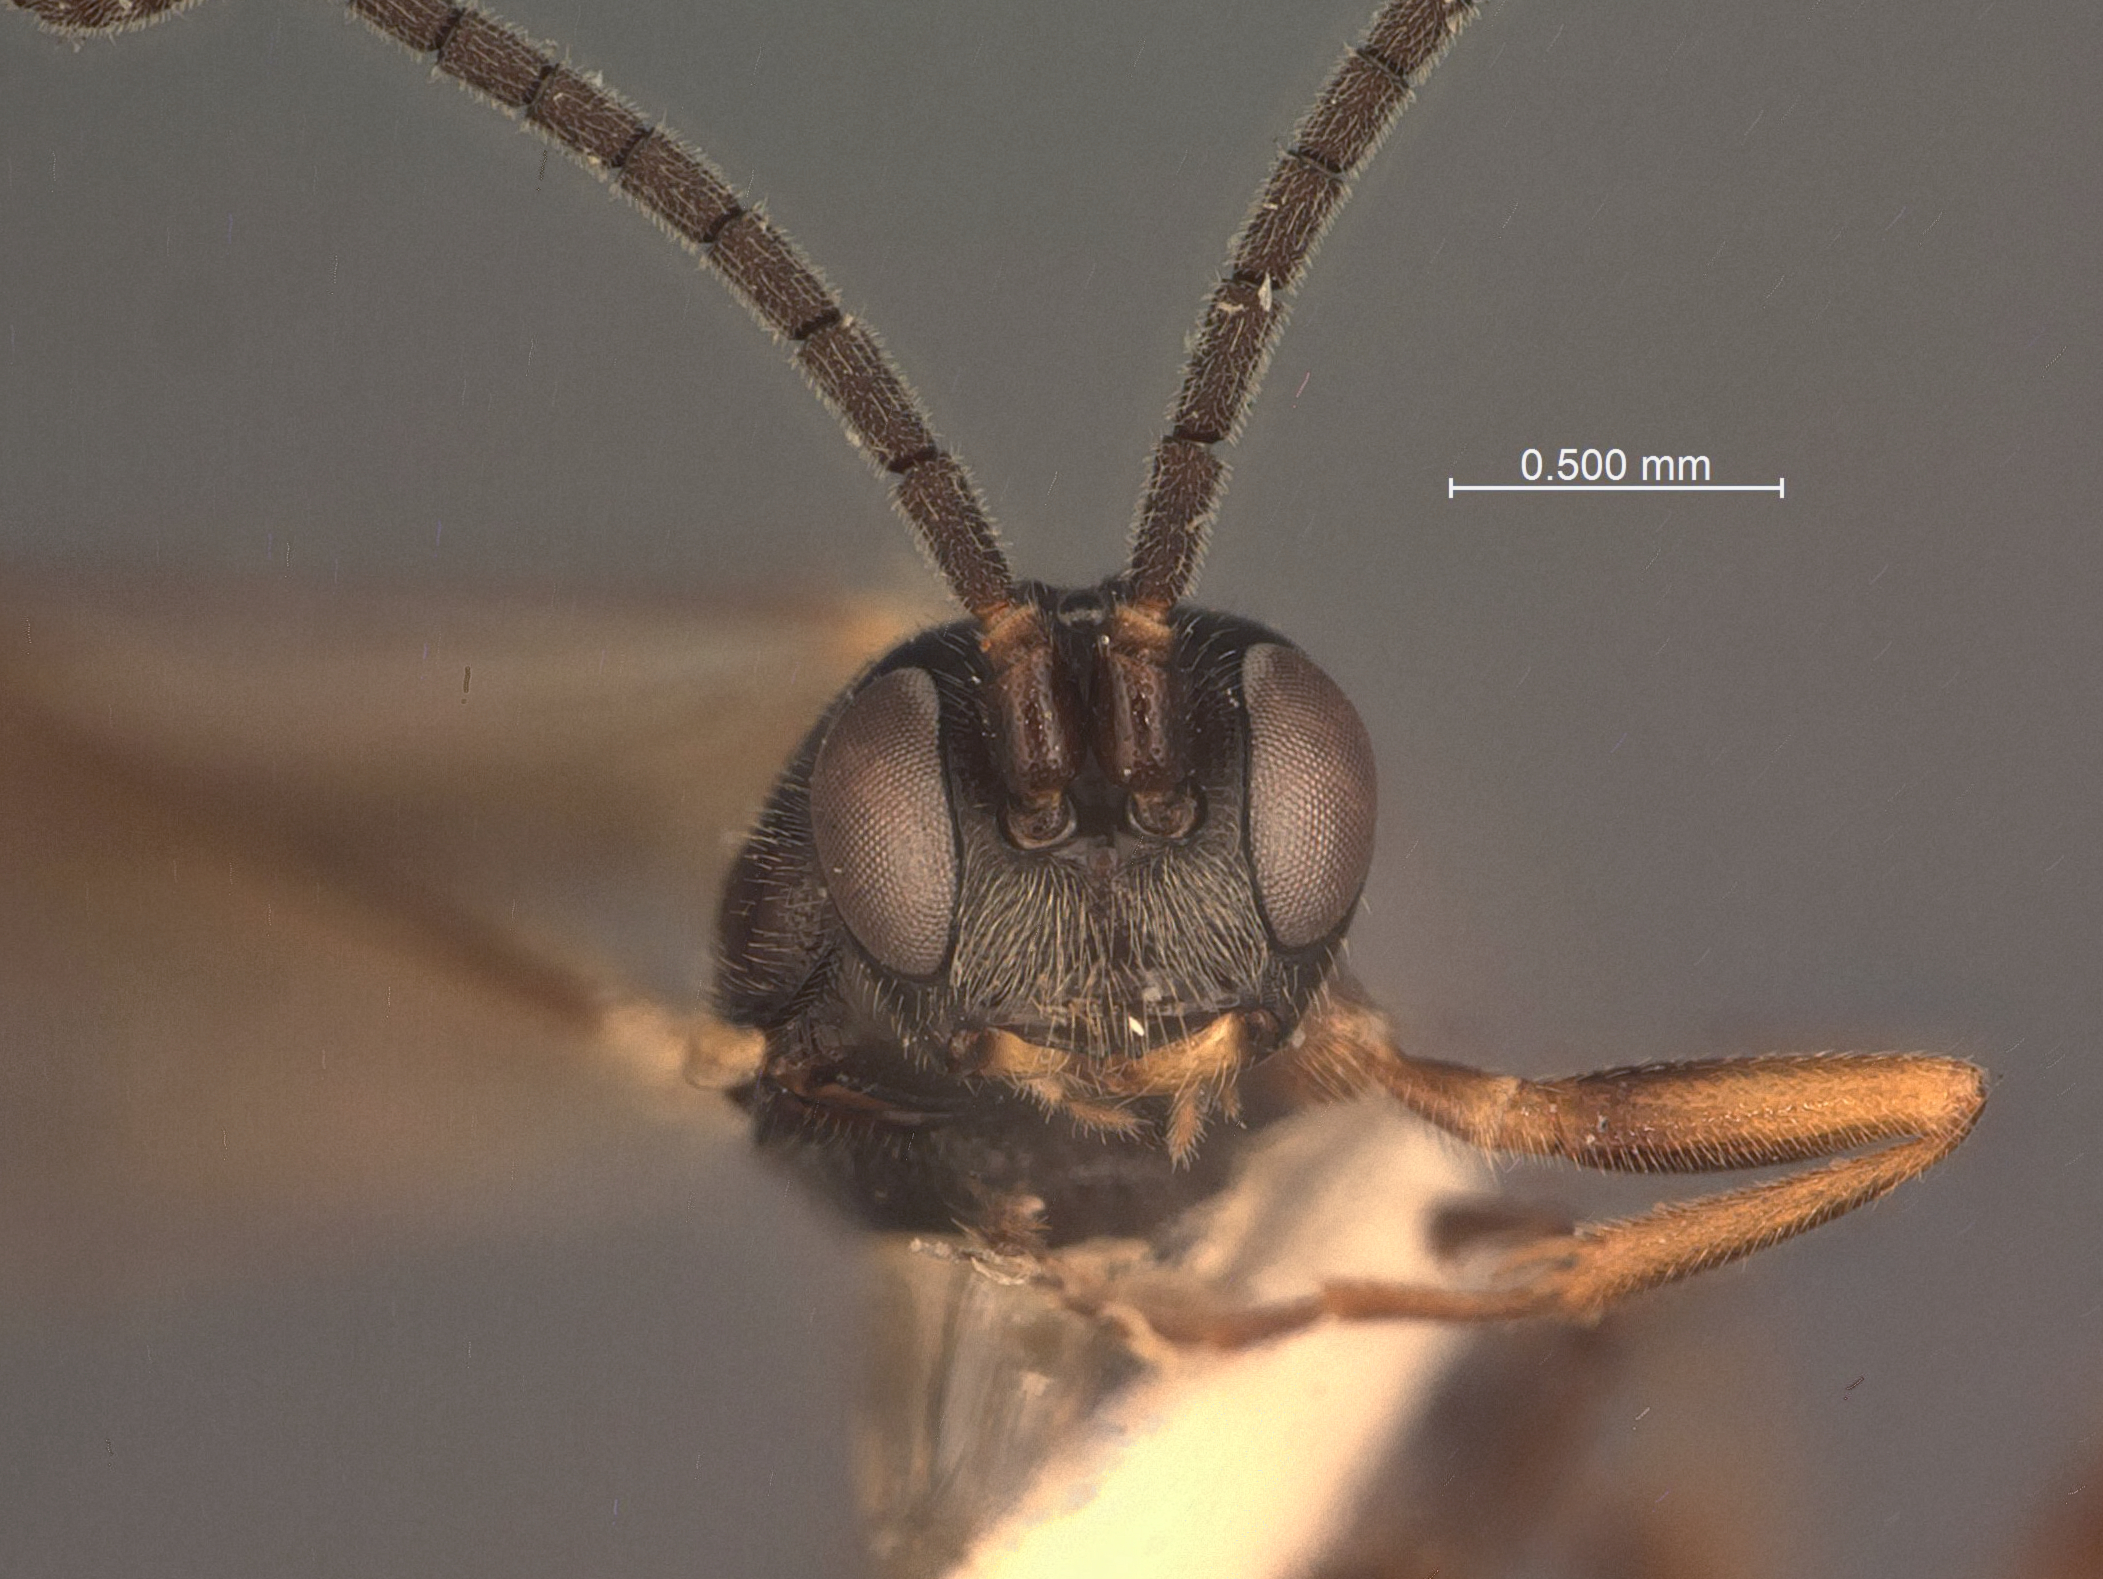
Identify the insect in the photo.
Plesignathus rubrocinctus
